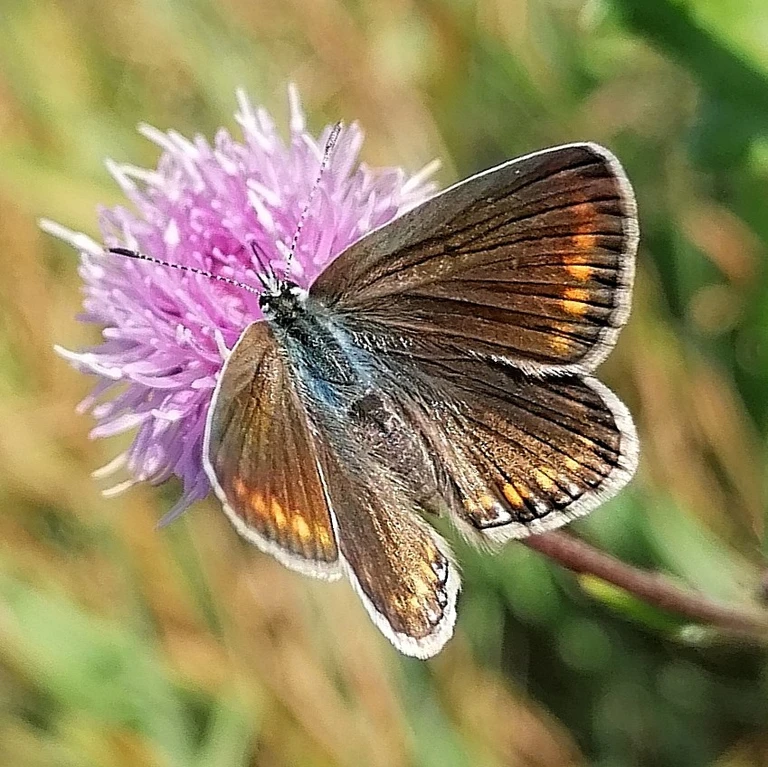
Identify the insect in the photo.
Polyommatus icarus
